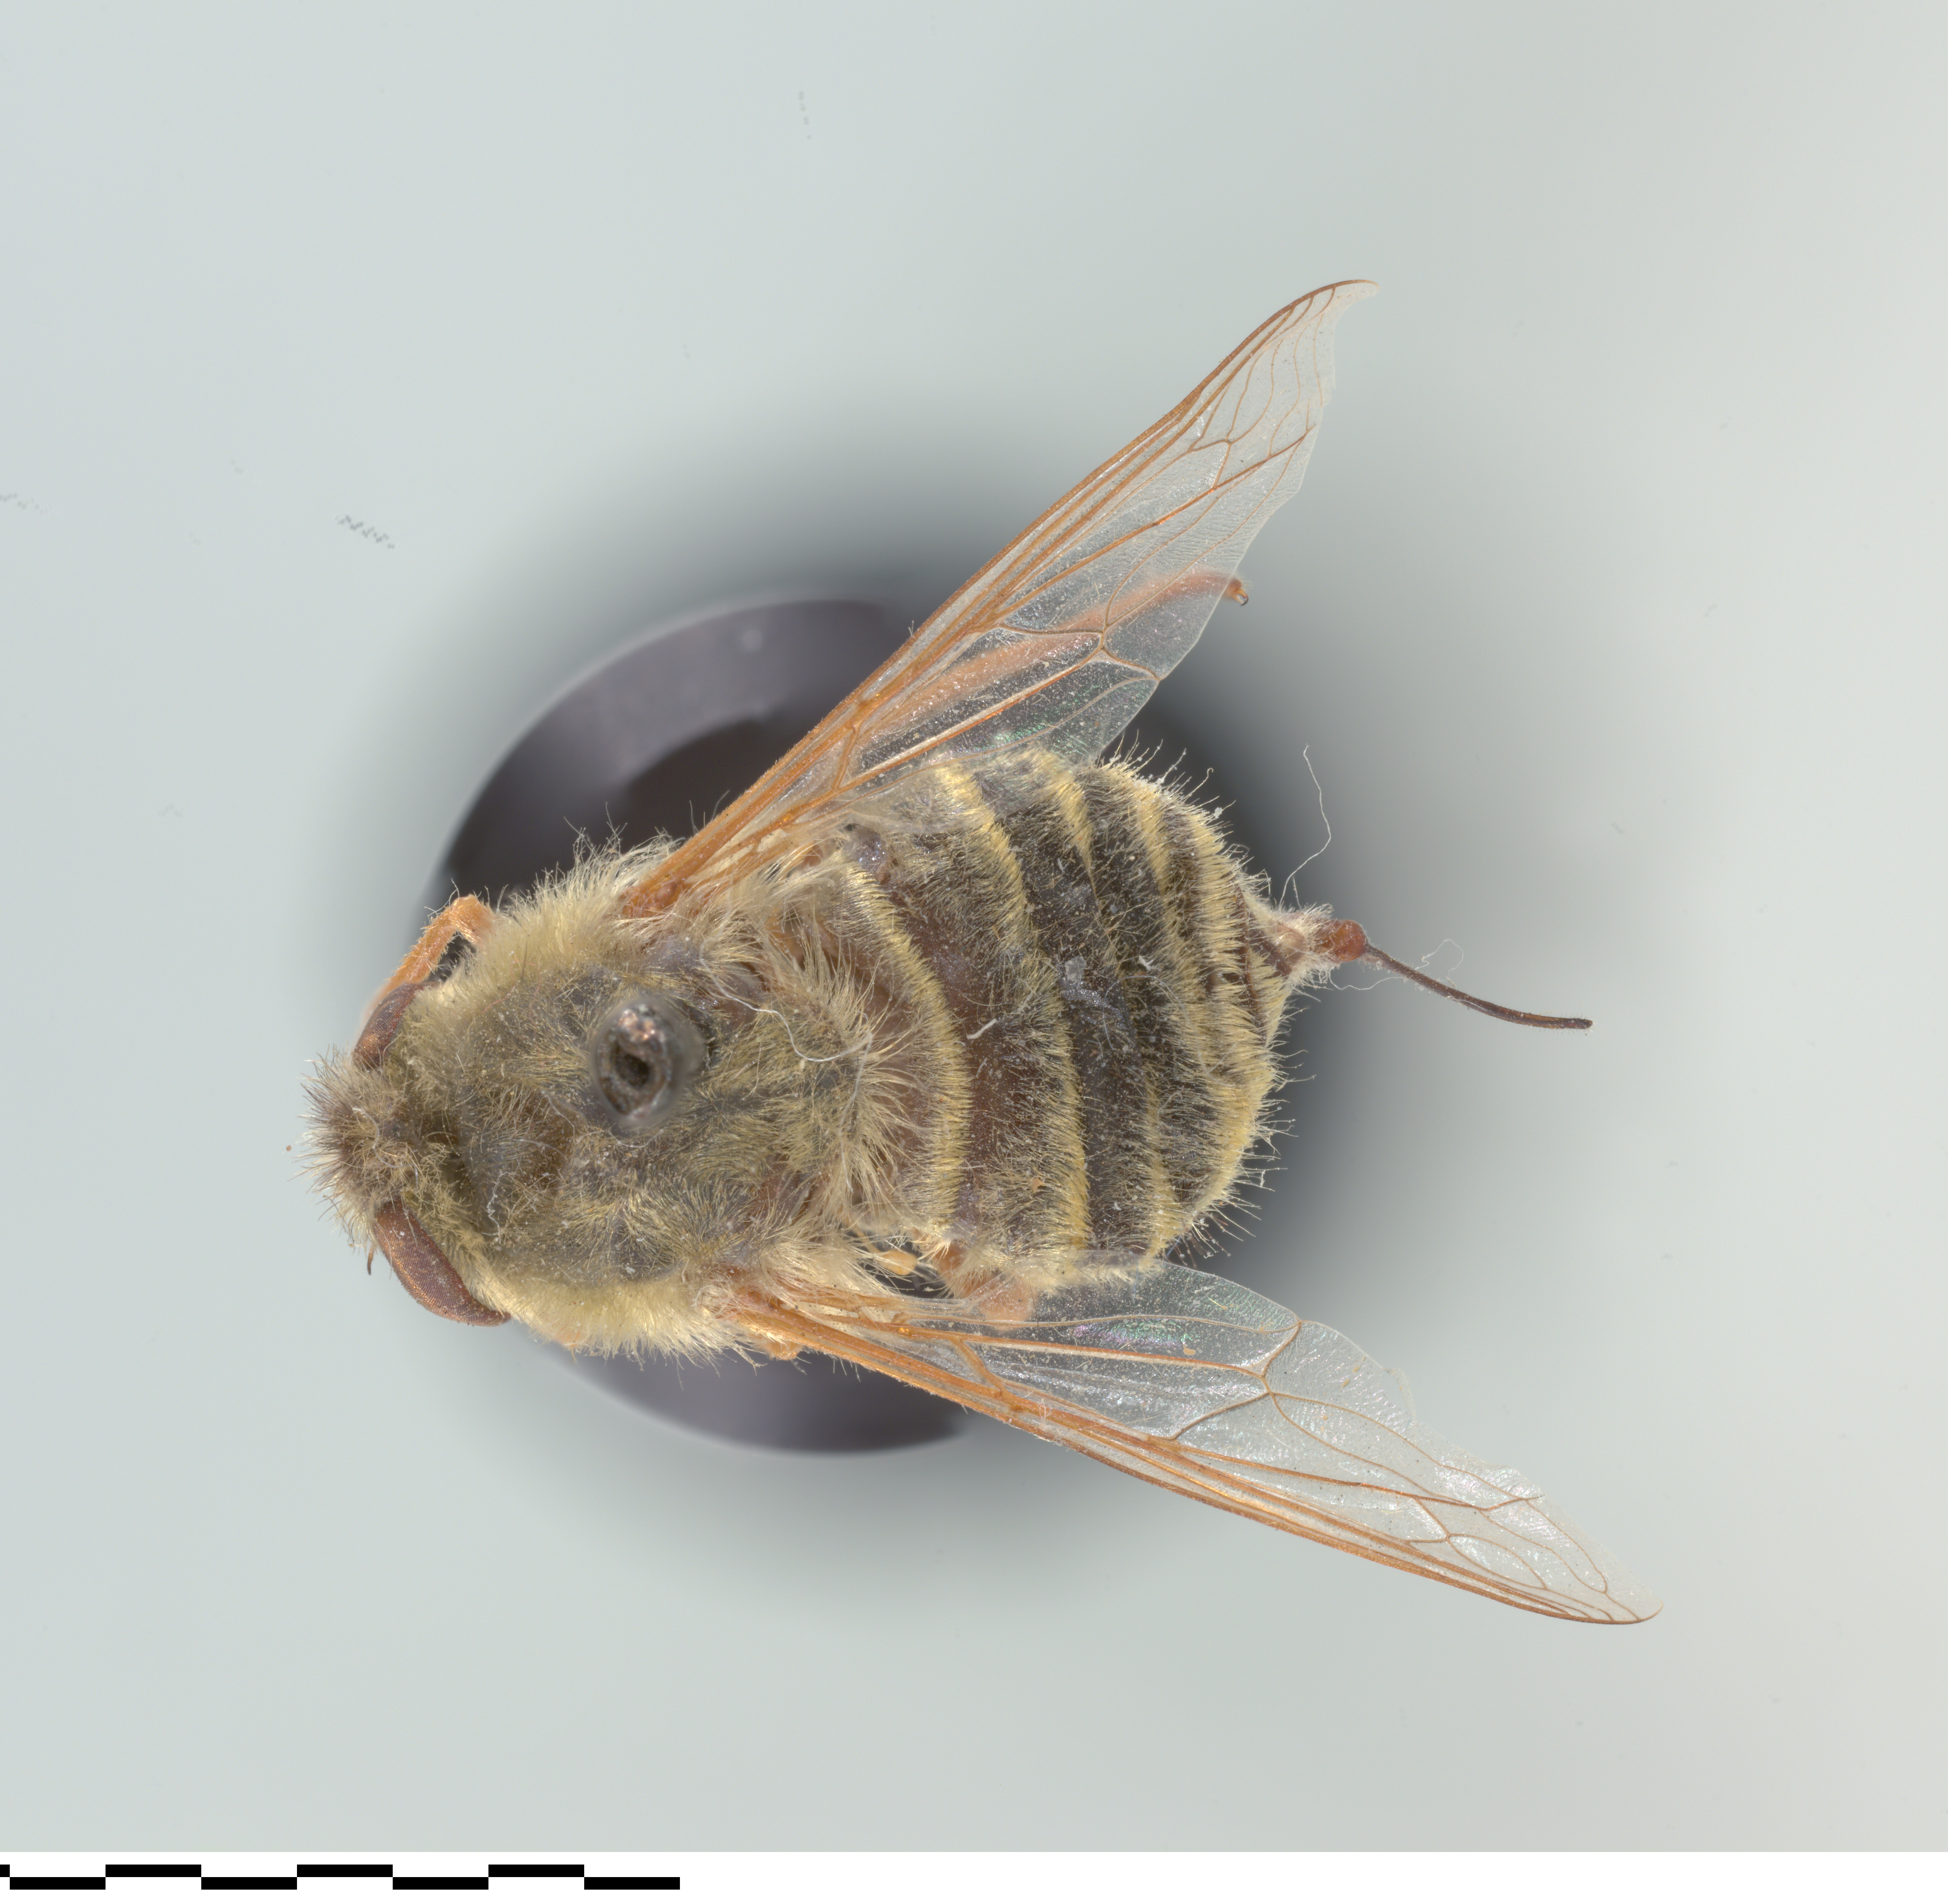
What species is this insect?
Trichopsidea clausa
